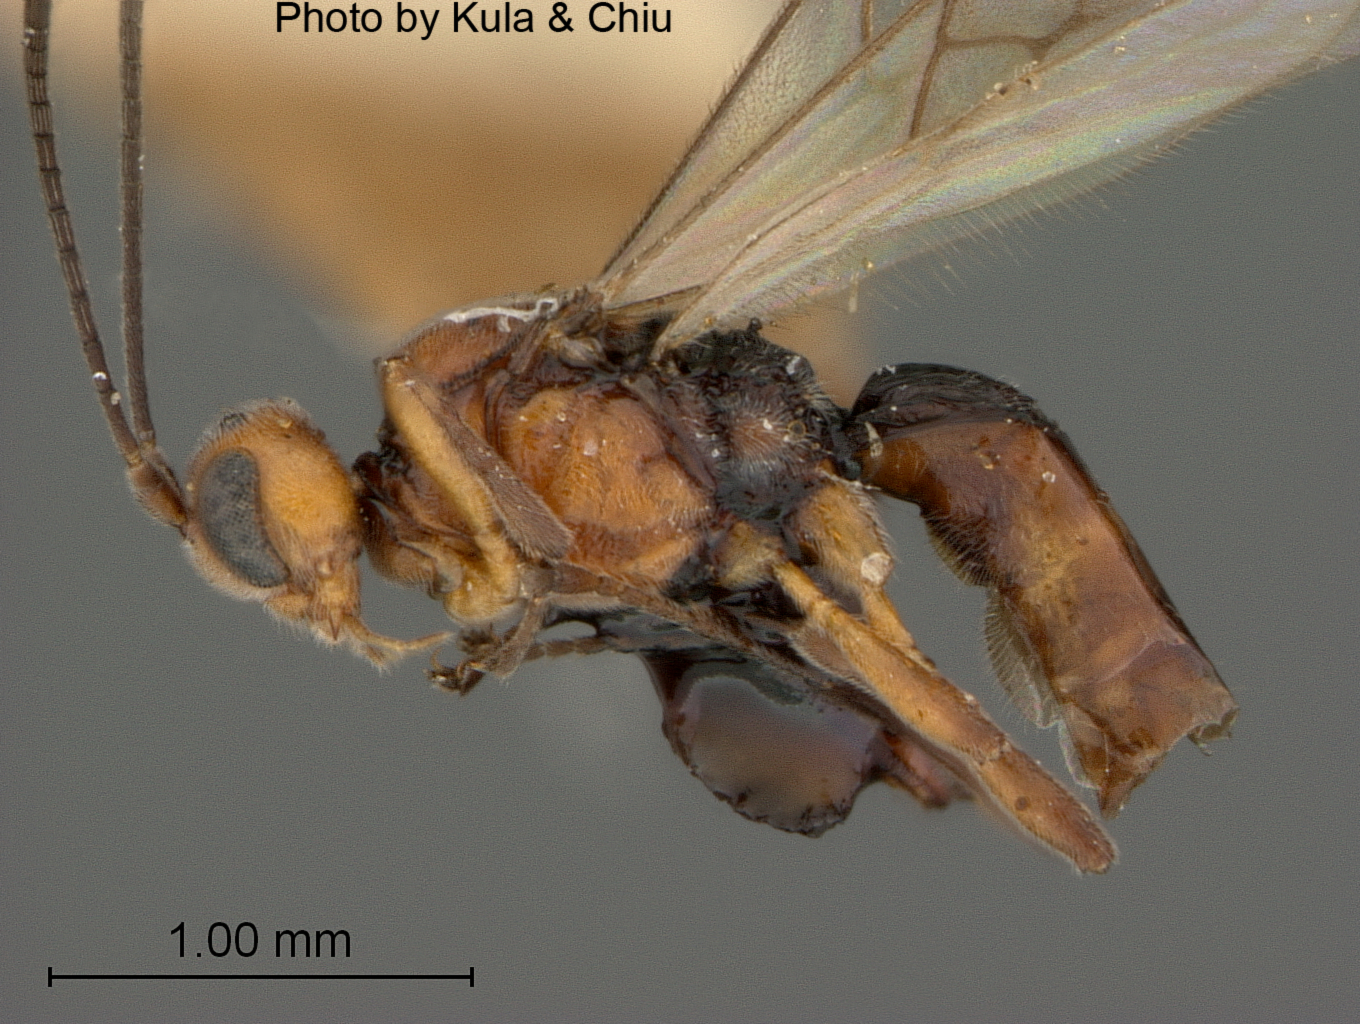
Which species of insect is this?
Chorebidea americana
